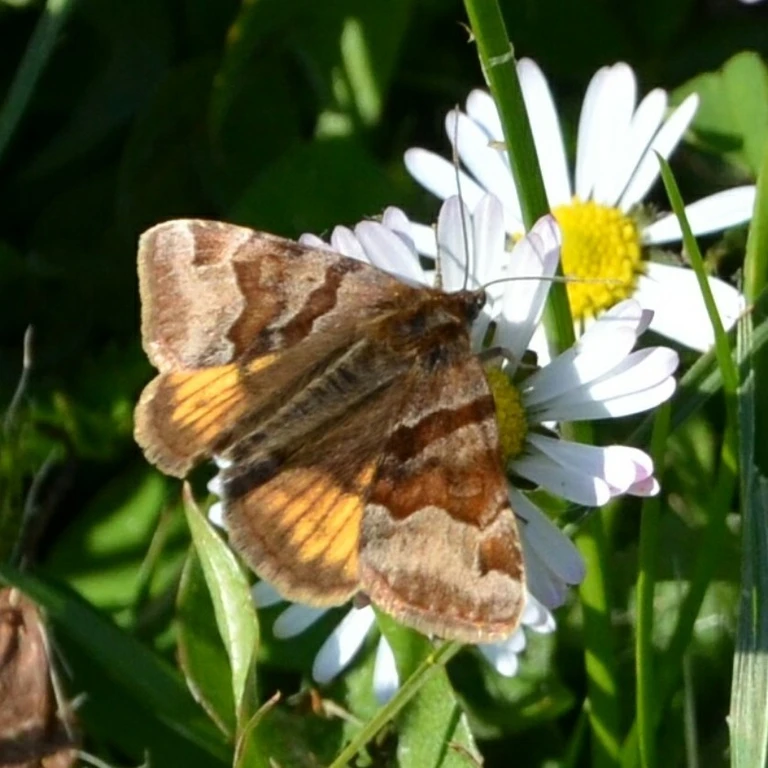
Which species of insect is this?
Euclidia glyphica
